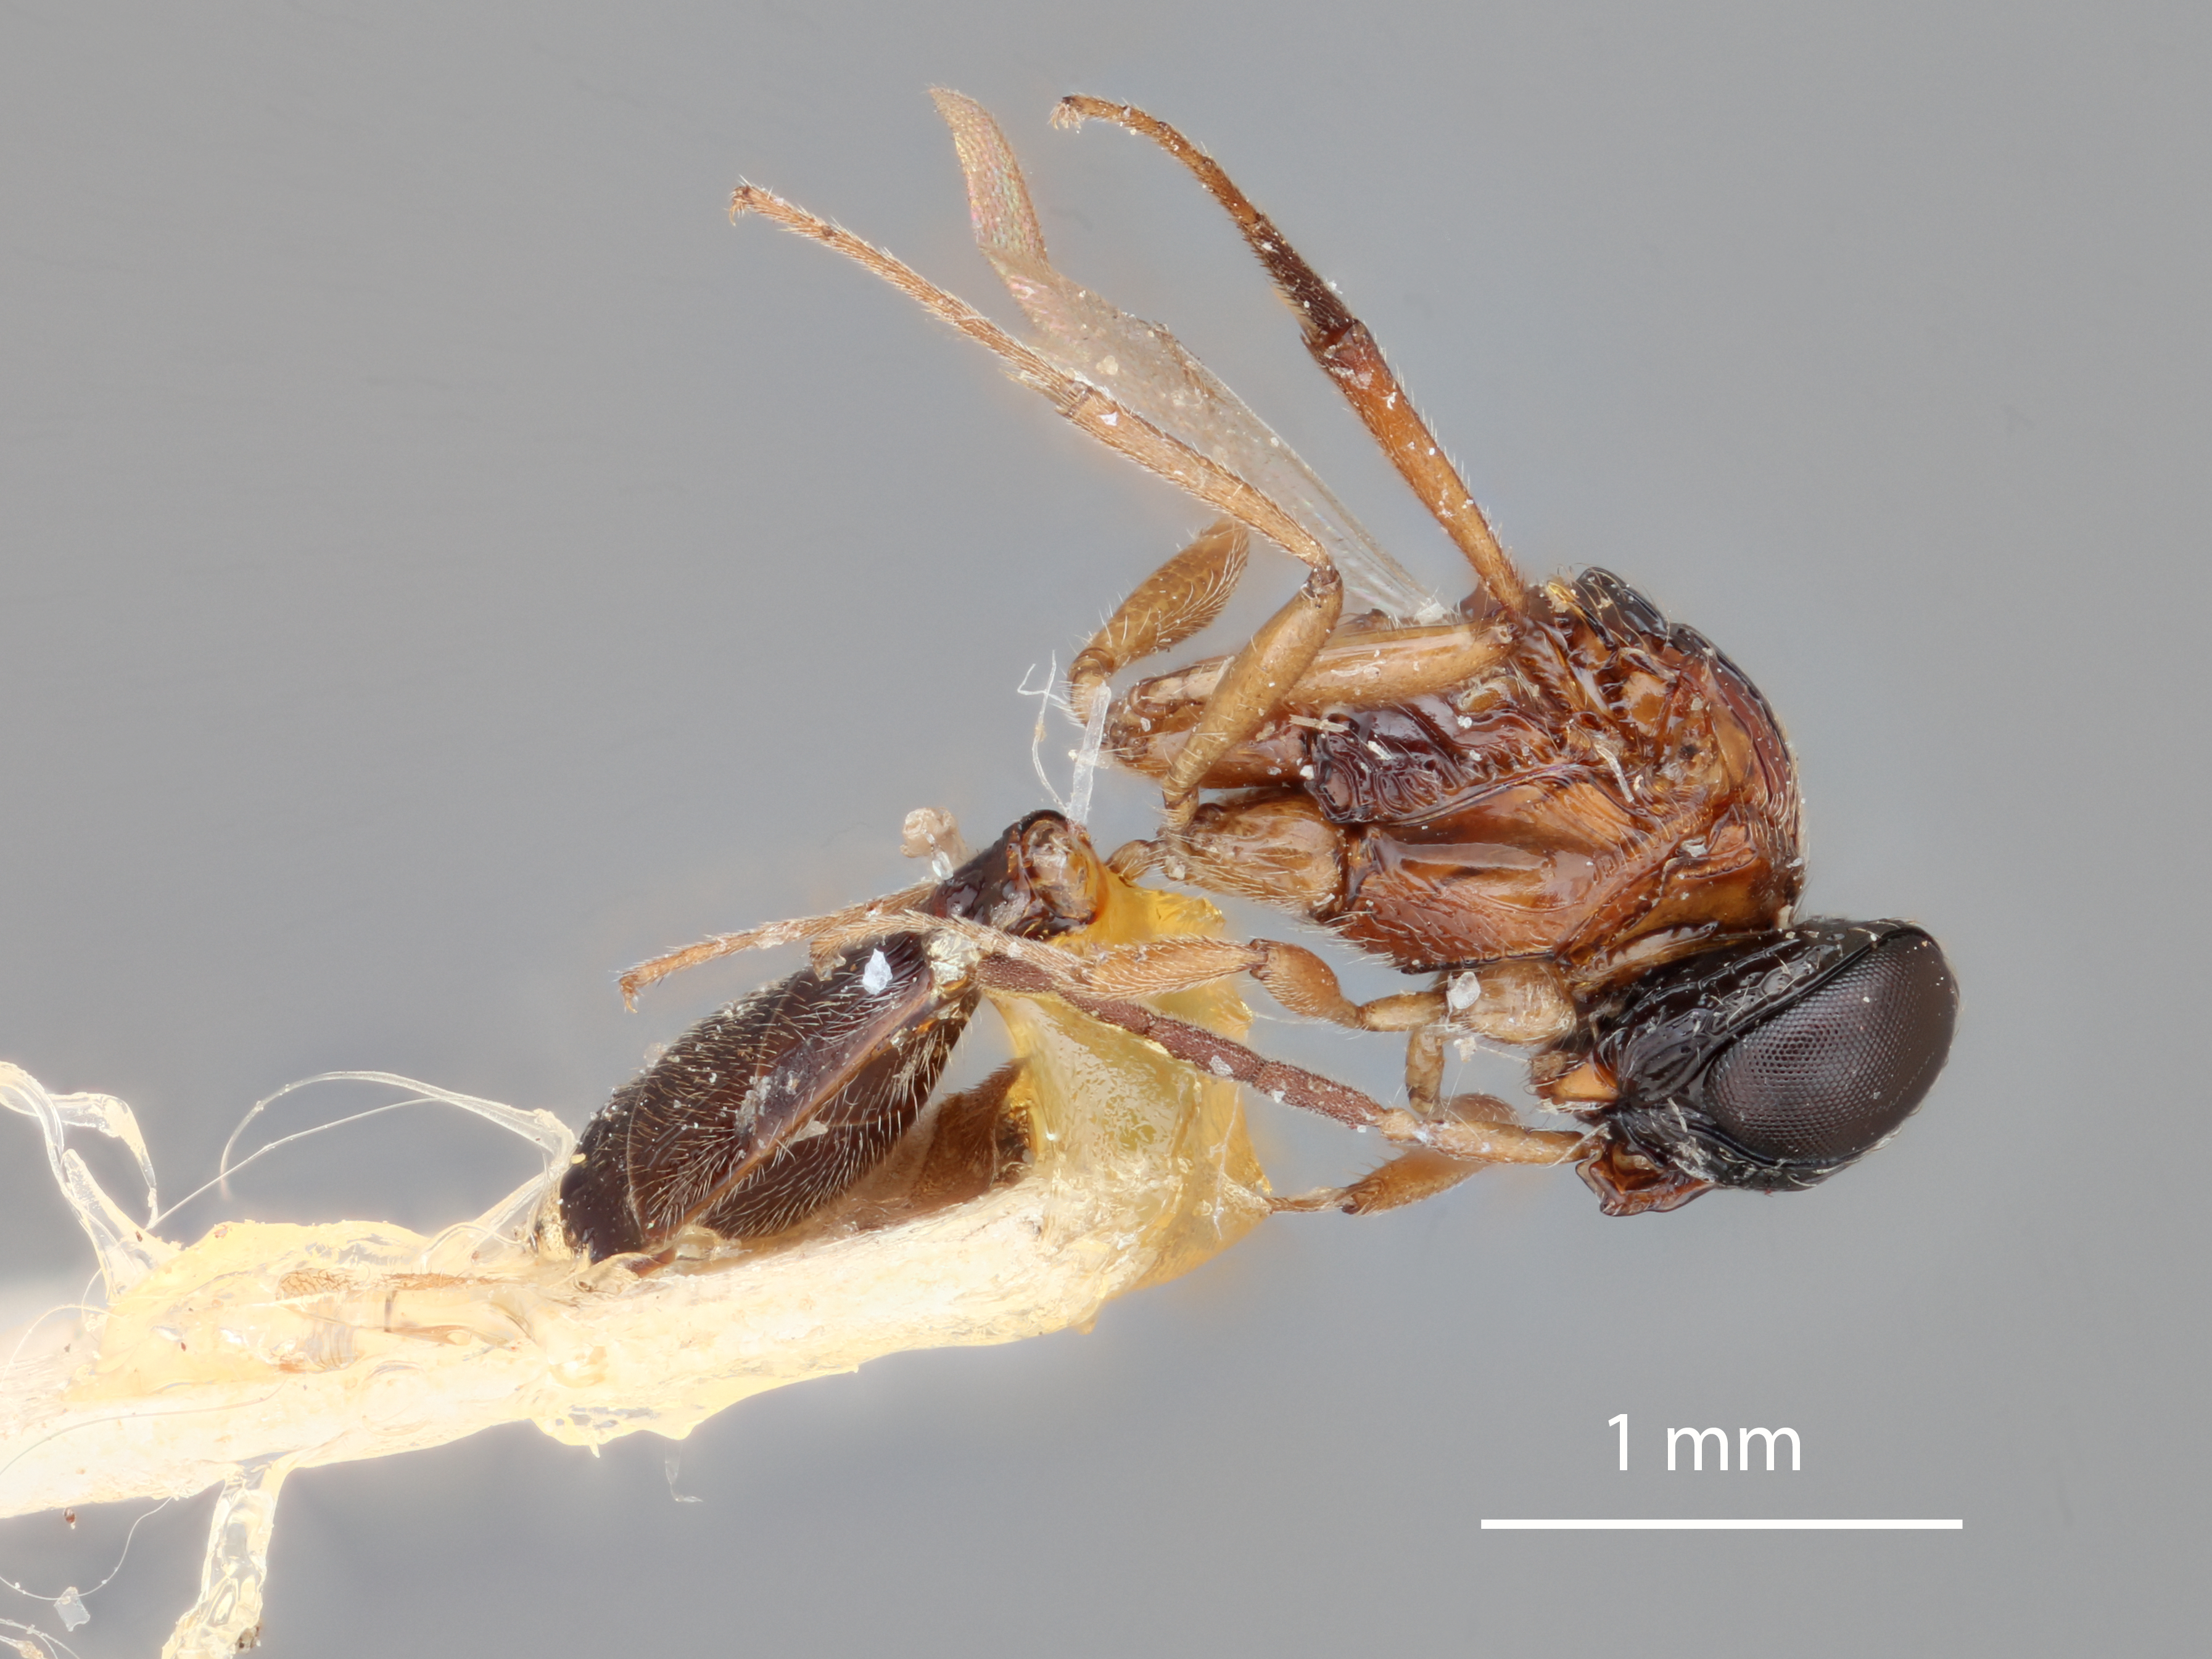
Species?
Dichoteleas indicus
